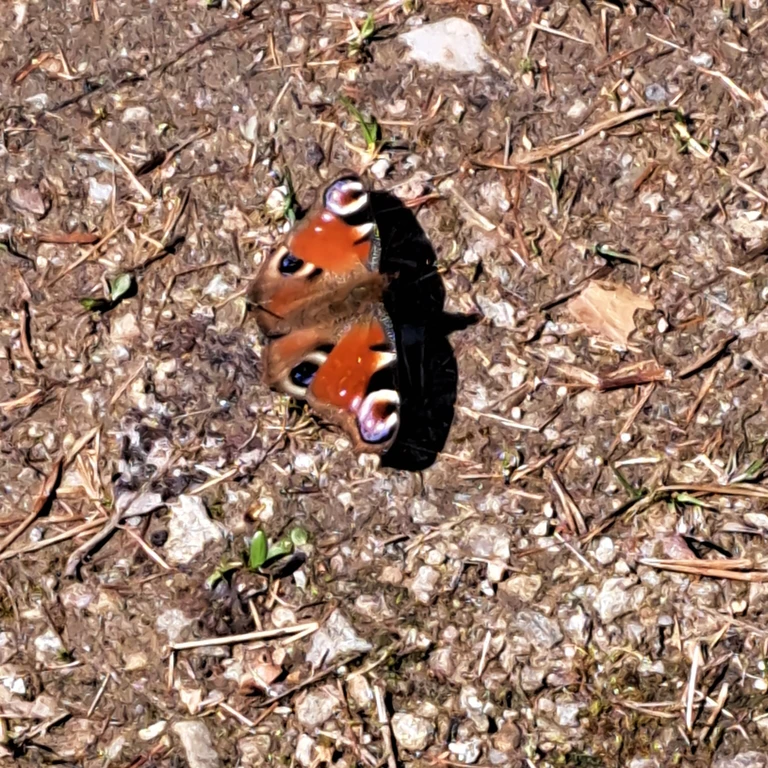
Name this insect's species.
Aglais io
